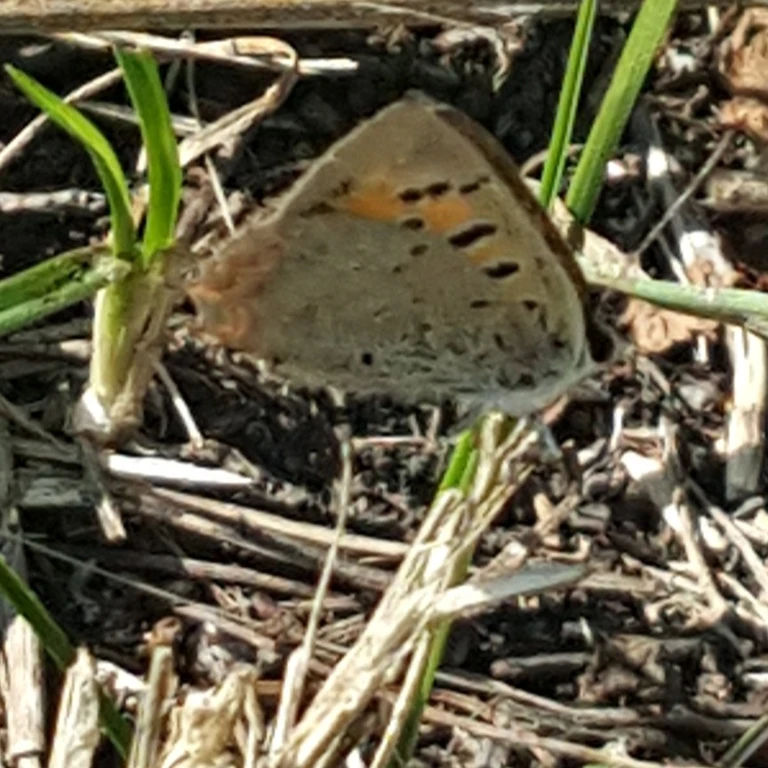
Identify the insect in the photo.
Lycaena phlaeas
